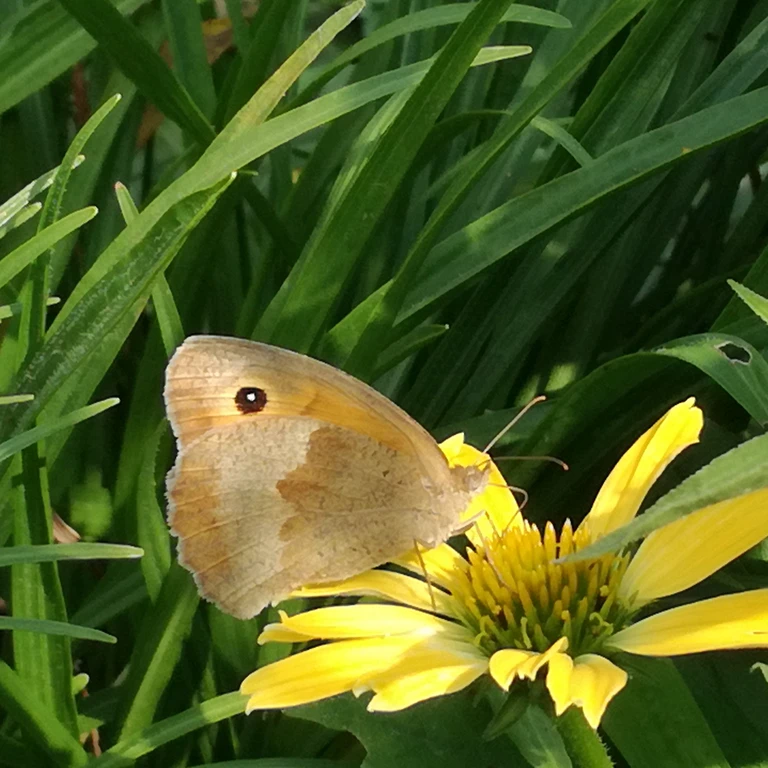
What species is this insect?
Maniola jurtina
